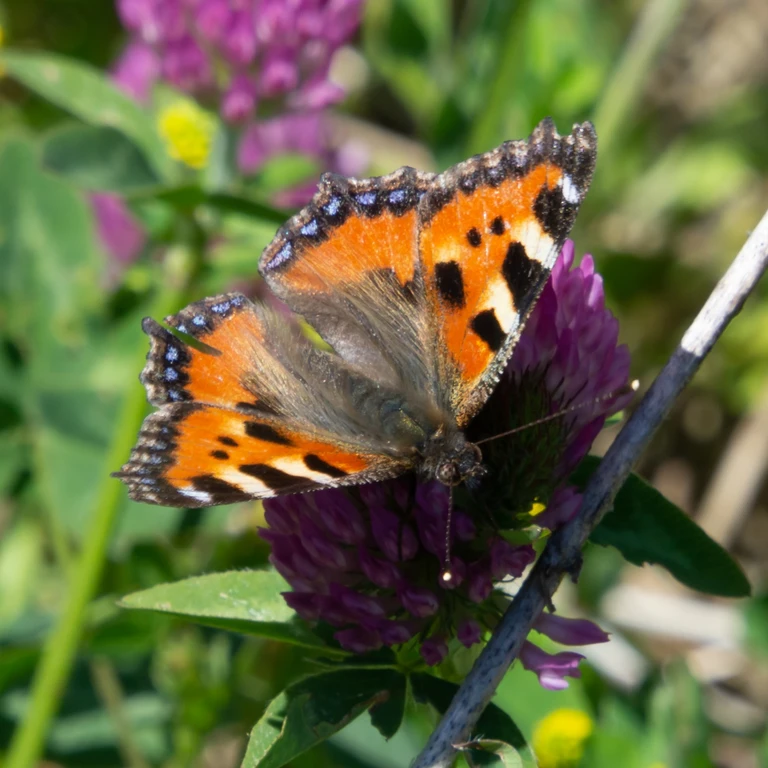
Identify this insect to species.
Aglais urticae
